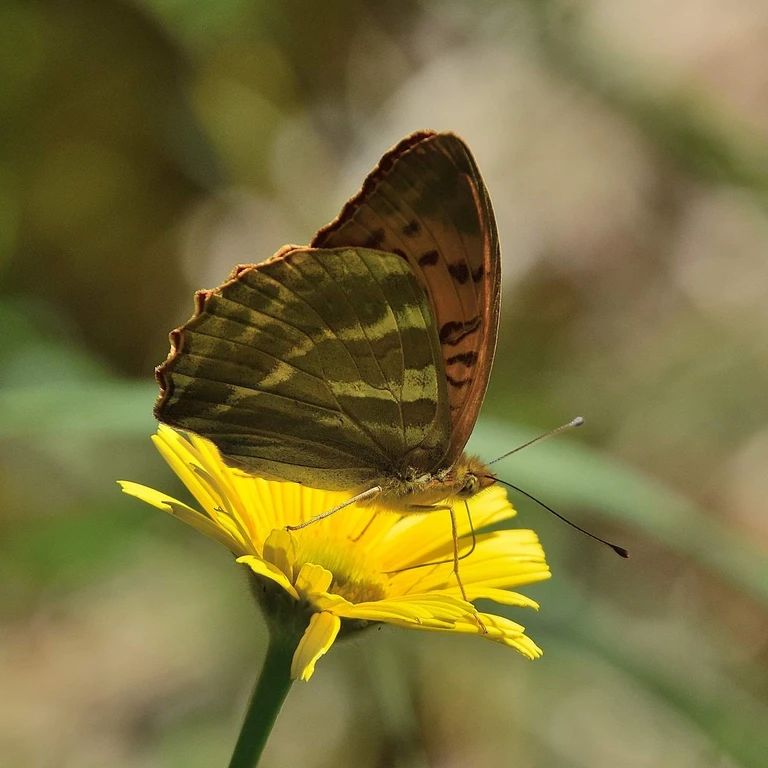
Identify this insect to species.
Argynnis paphia
